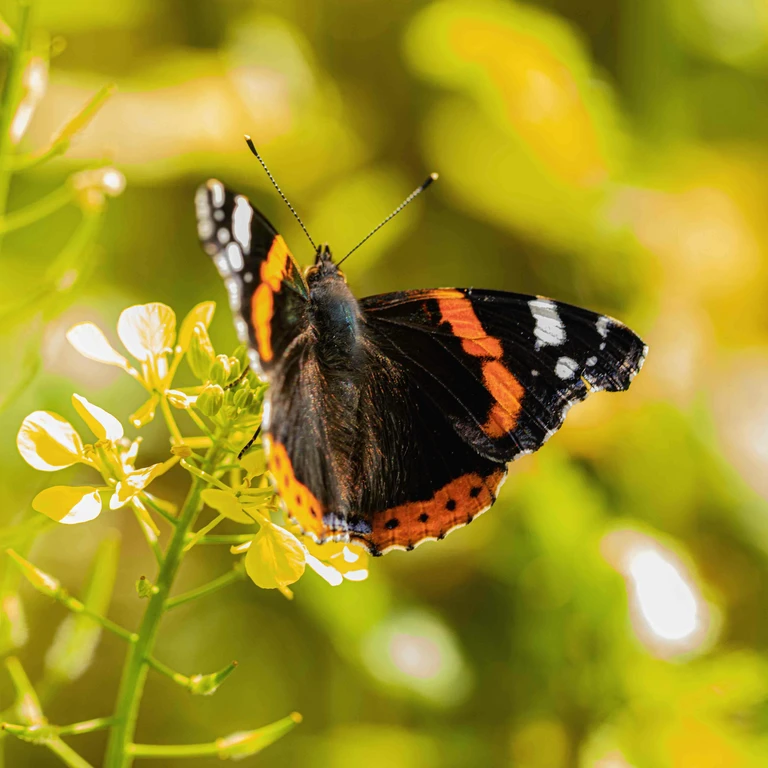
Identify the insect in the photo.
Vanessa atalanta
